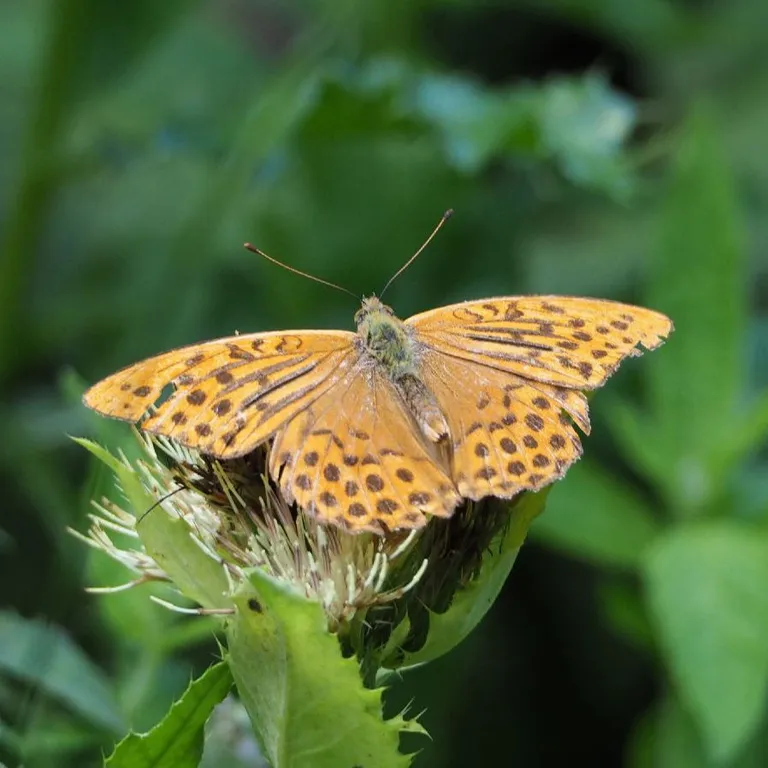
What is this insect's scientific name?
Argynnis paphia
